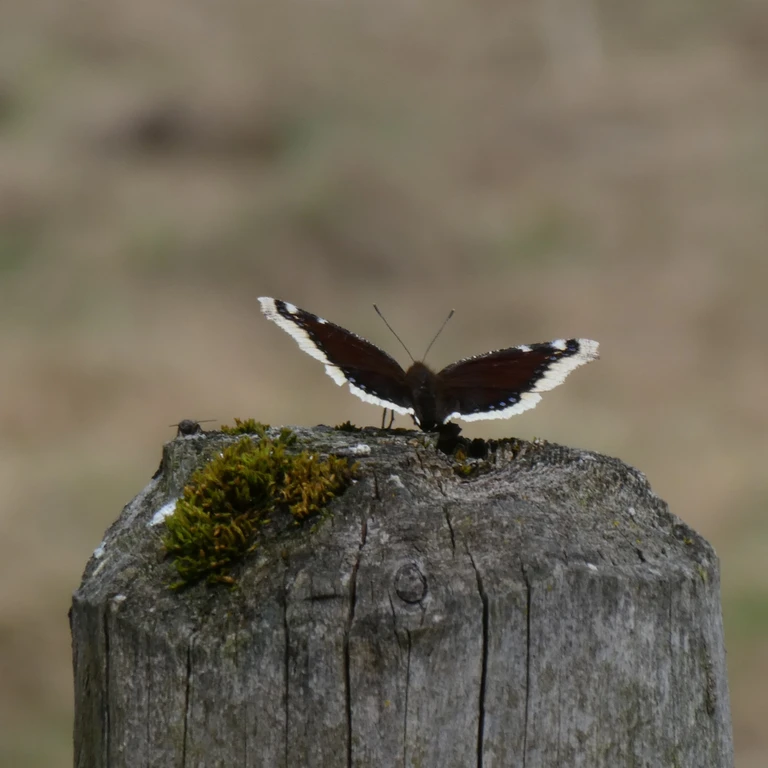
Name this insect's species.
Nymphalis antiopa
